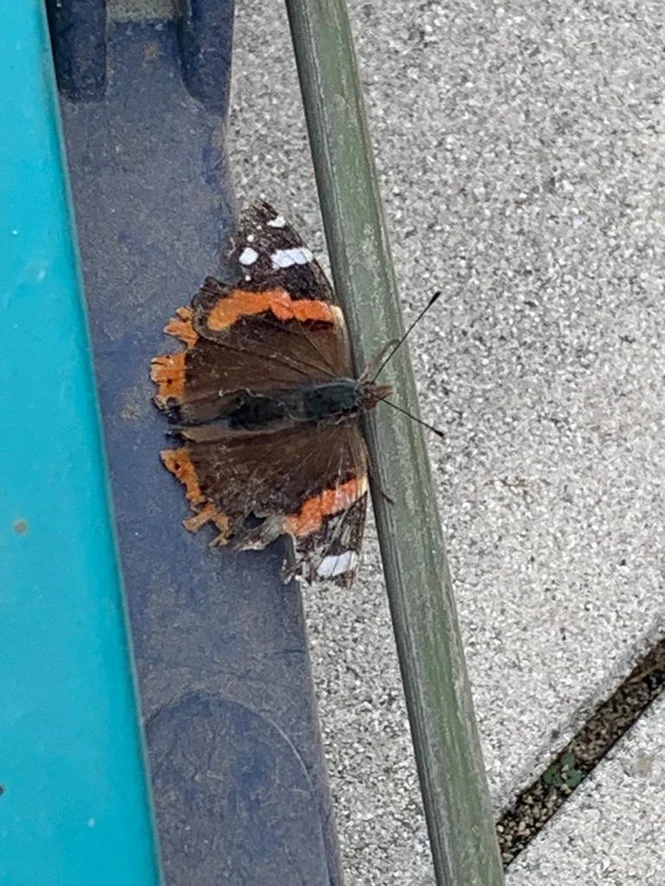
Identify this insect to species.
Vanessa atalanta
